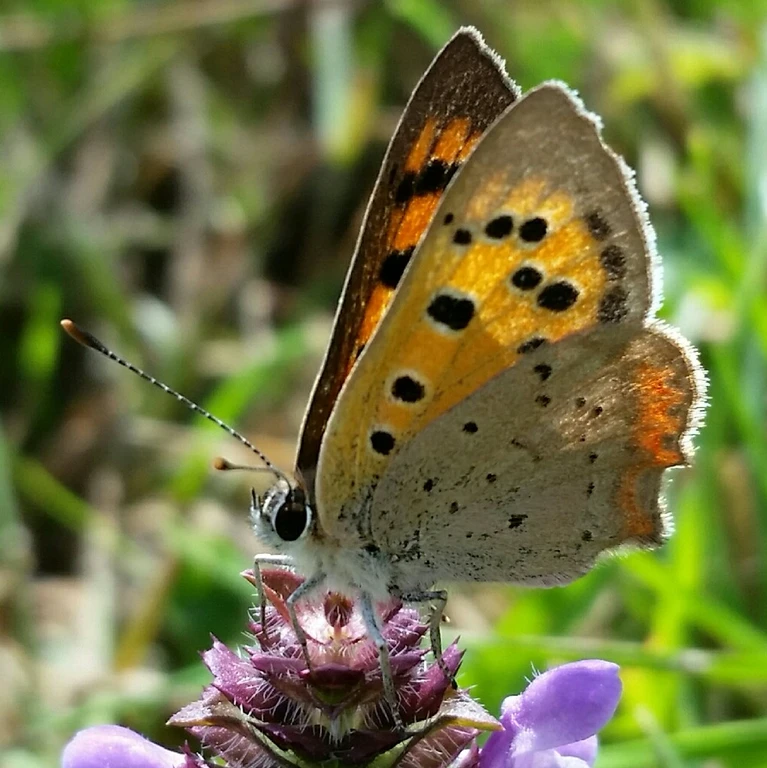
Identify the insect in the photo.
Lycaena phlaeas
